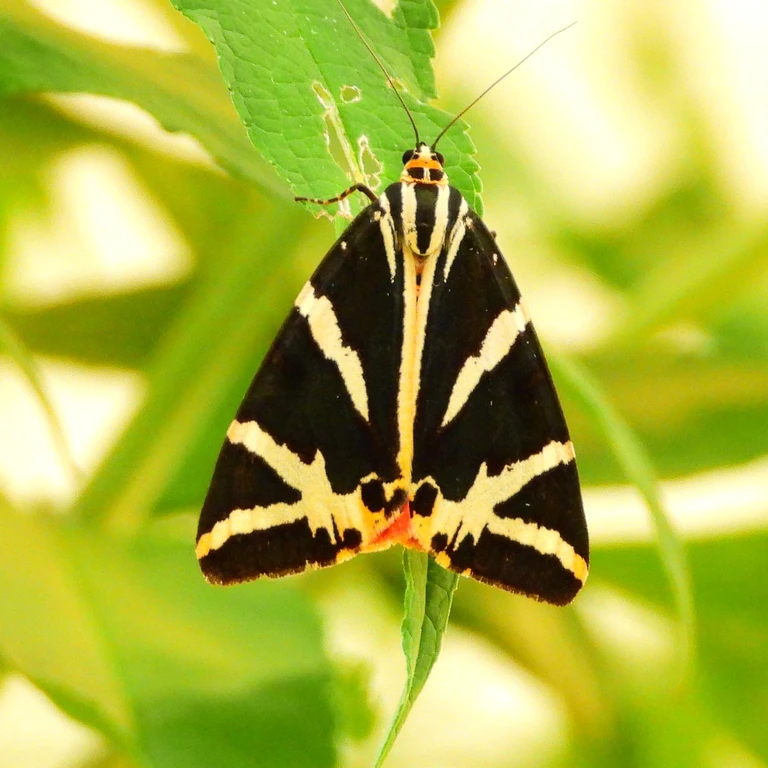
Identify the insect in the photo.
Euplagia quadripunctaria
